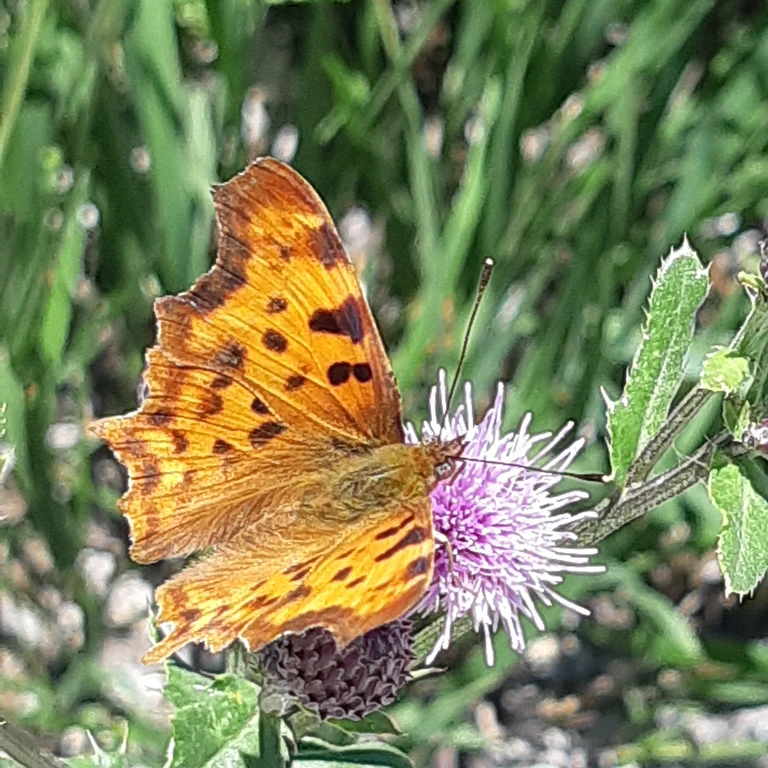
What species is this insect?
Polygonia c-album
